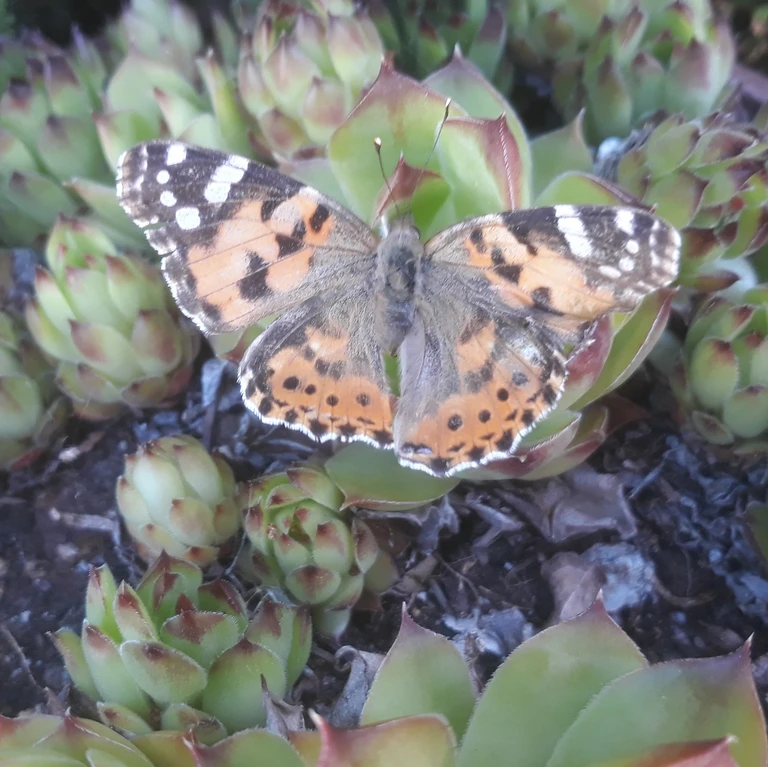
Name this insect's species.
Vanessa cardui
